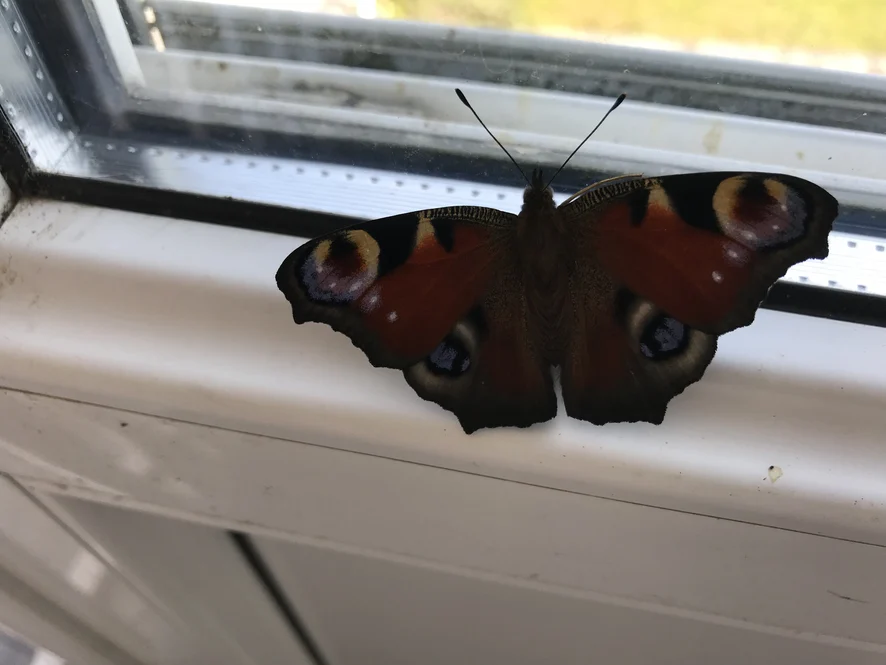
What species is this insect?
Aglais io
